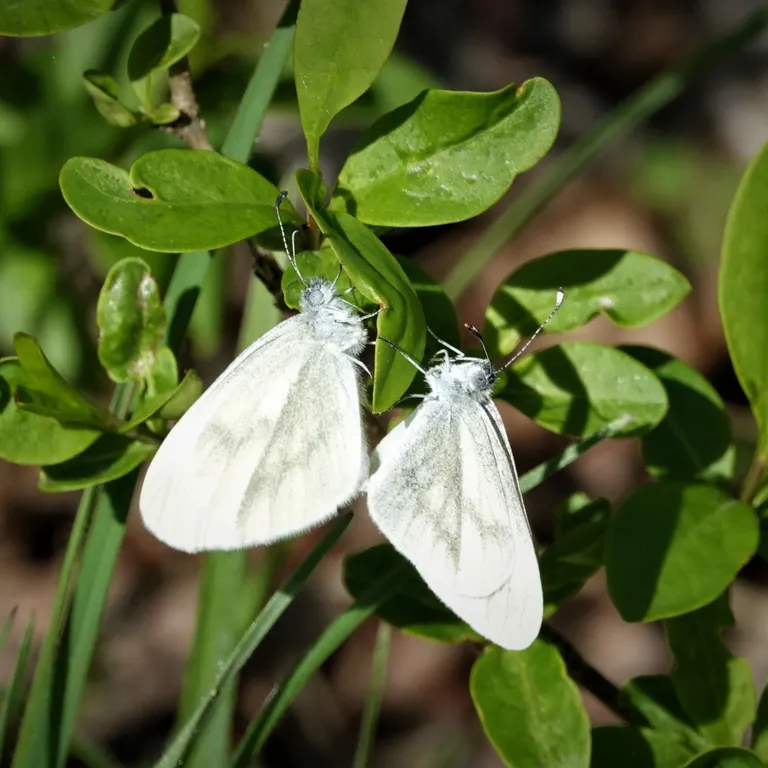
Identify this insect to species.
Leptidea sinapis/juvernica
